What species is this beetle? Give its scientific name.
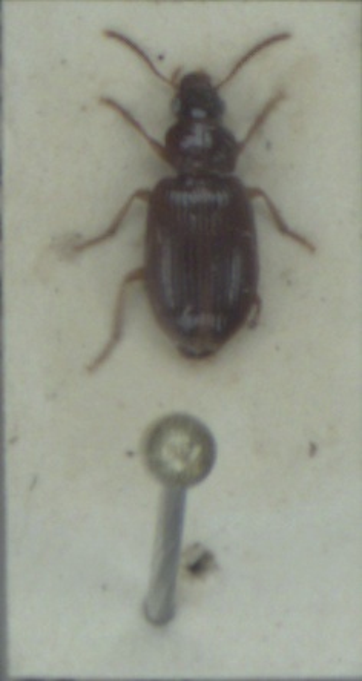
Bradycellus verbasci
